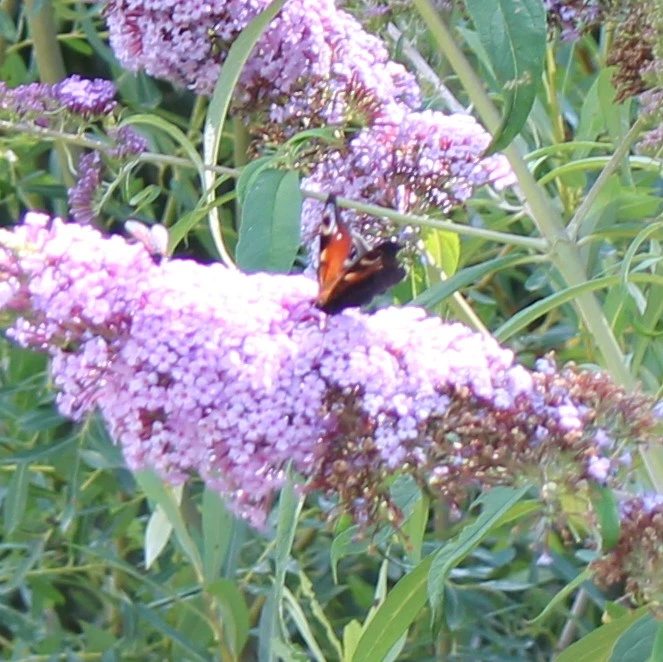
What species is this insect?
Aglais io
